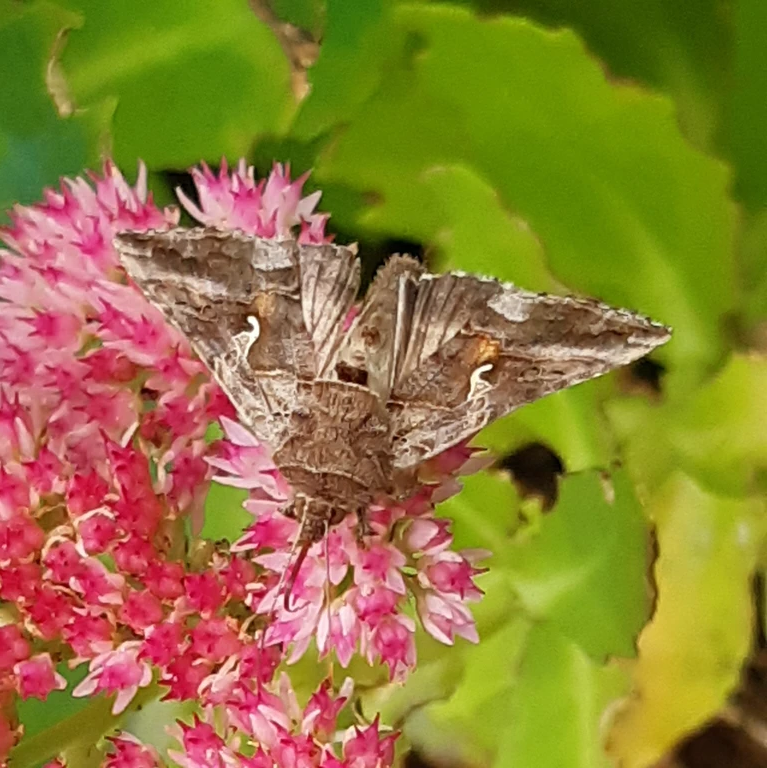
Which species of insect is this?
Autographa gamma
